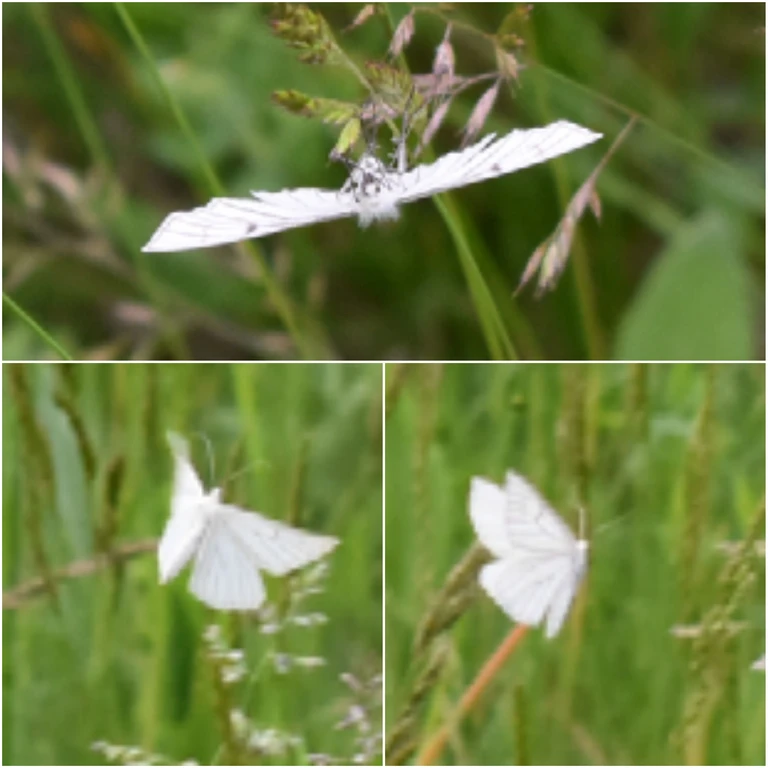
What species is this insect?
Siona lineata
